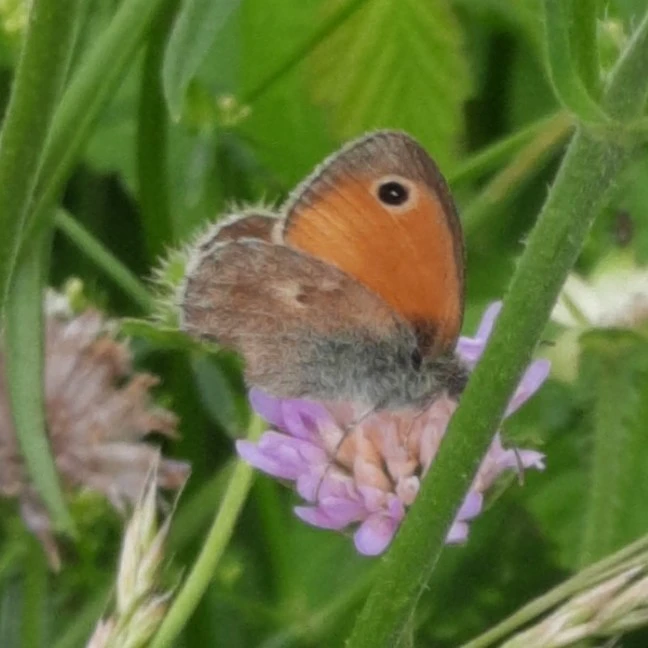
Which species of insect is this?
Coenonympha pamphilus
